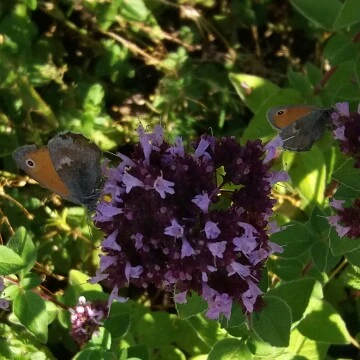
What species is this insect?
Coenonympha pamphilus
